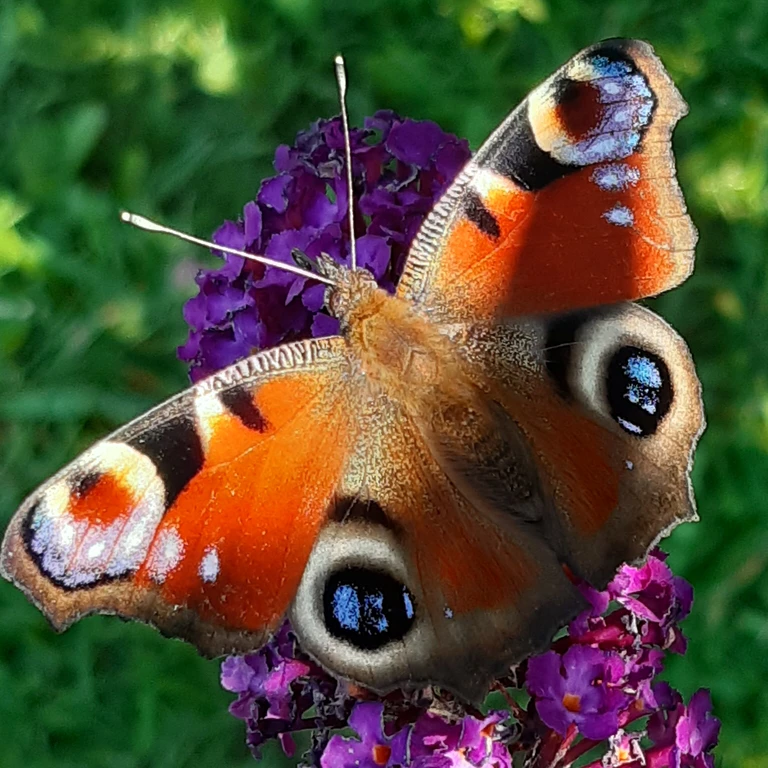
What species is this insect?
Aglais io
